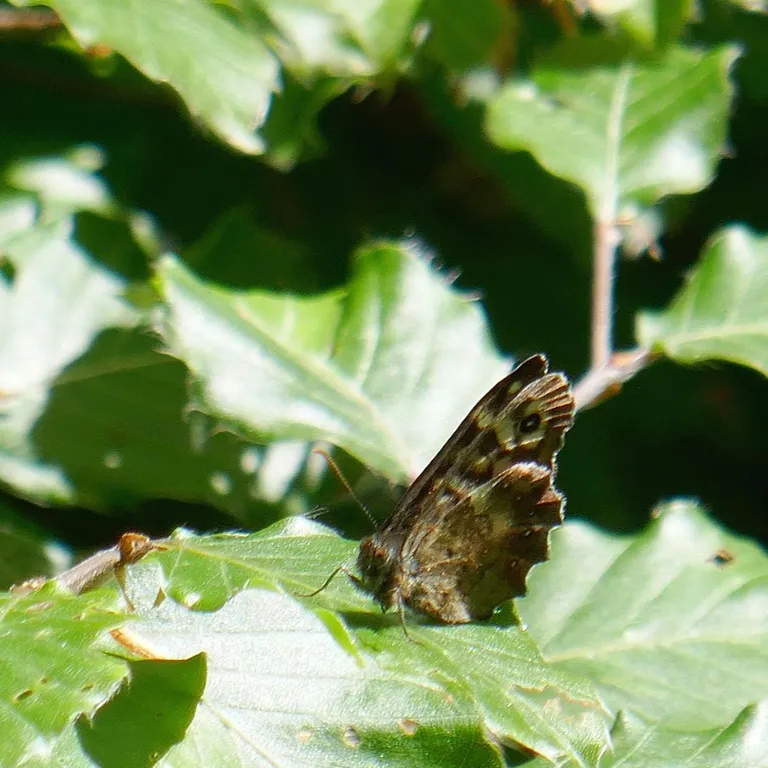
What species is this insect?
Pararge aegeria
